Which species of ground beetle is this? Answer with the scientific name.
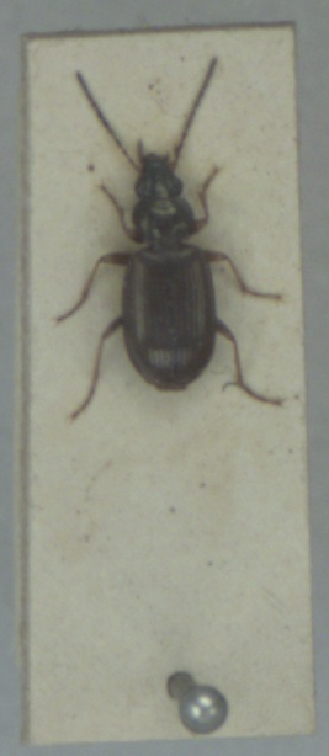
Bembidion deletum
